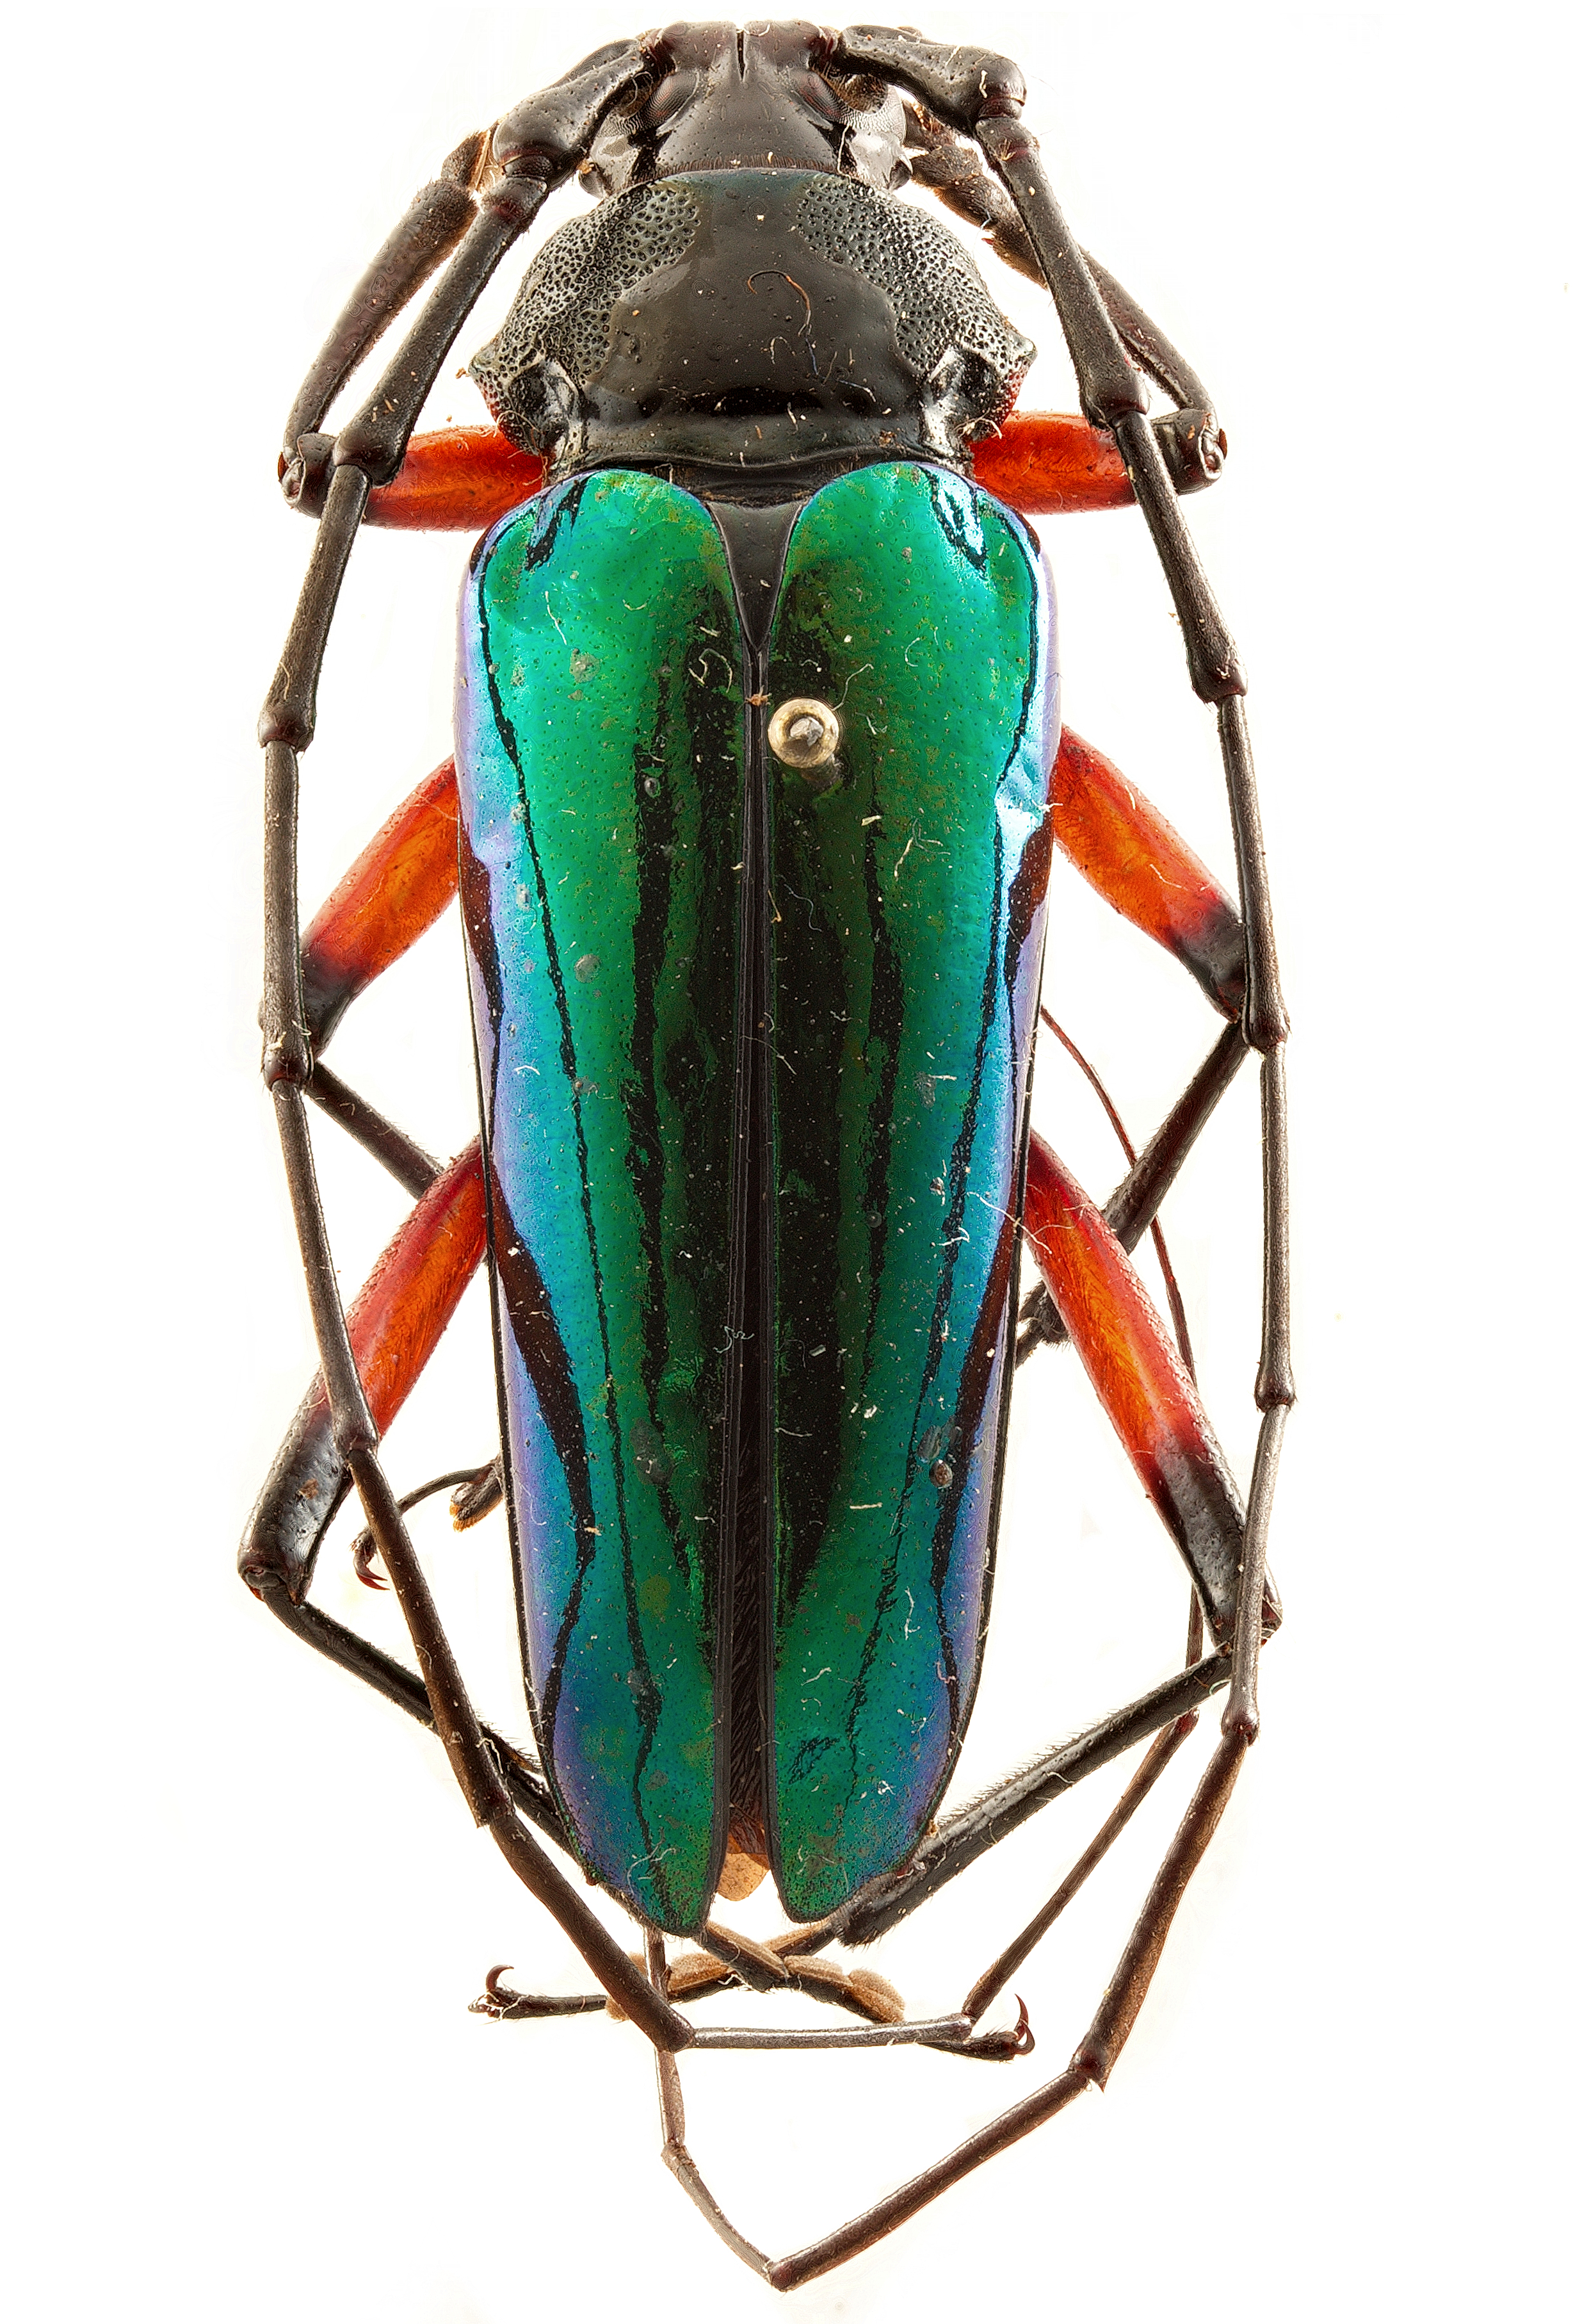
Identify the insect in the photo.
Callistochroma rutilans
